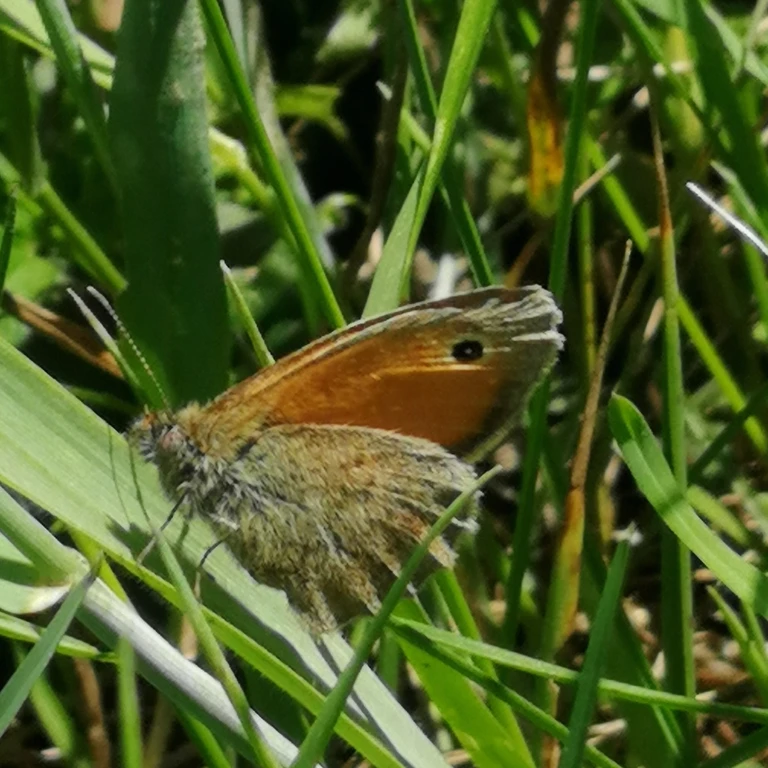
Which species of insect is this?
Coenonympha pamphilus
